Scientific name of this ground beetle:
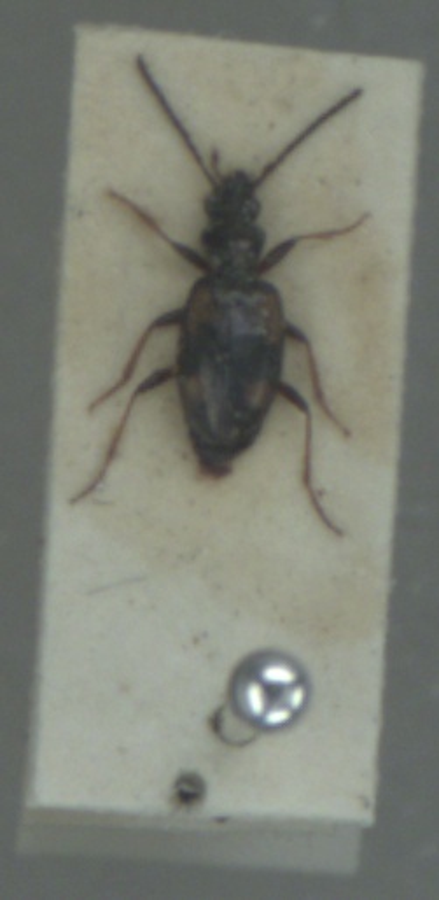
Bembidion illigeri
